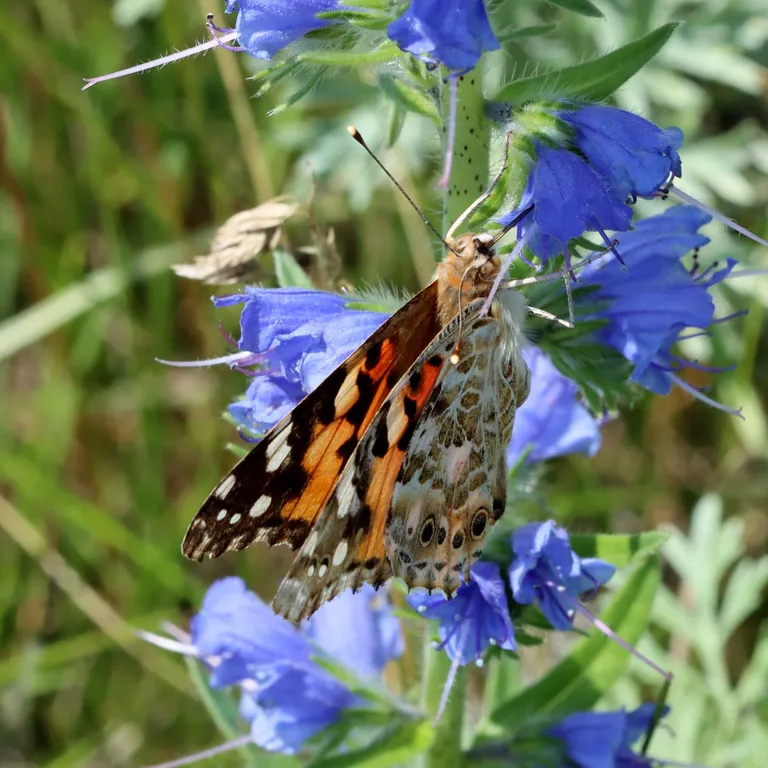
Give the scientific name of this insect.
Vanessa cardui
